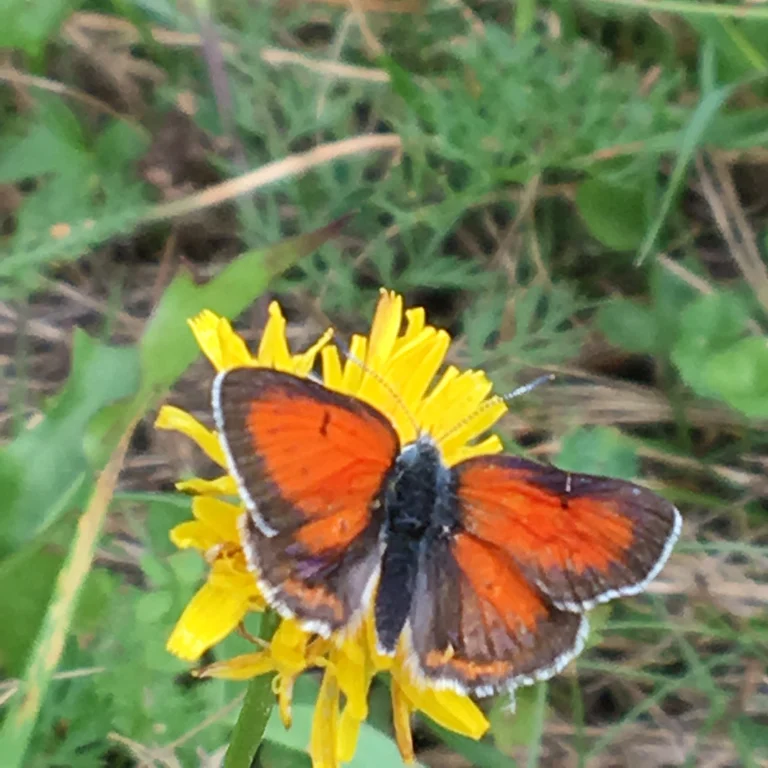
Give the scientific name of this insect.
Lycaena hippothoe (also Palaeochrysophanus hippothoe)
